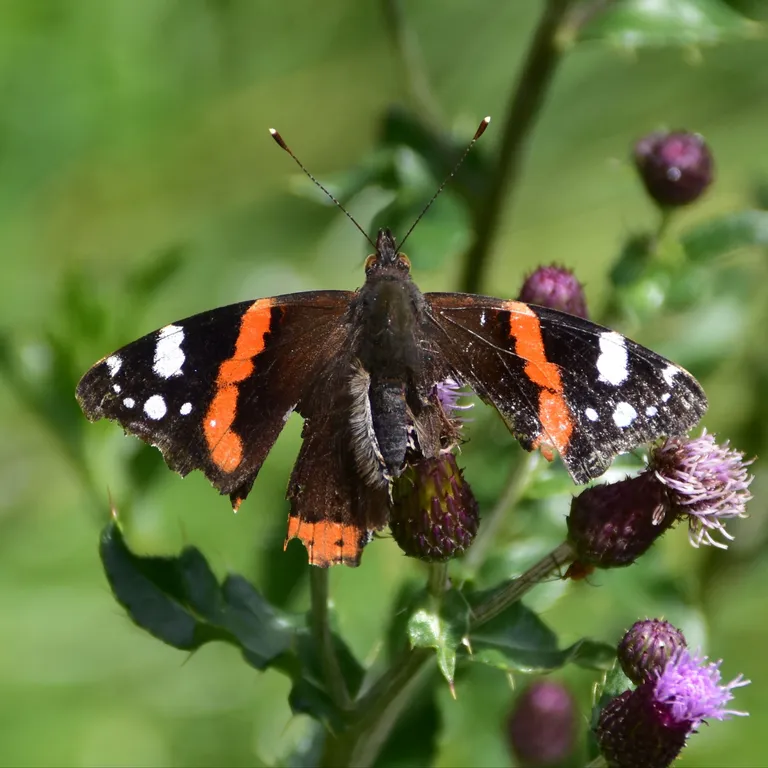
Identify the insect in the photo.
Vanessa atalanta
